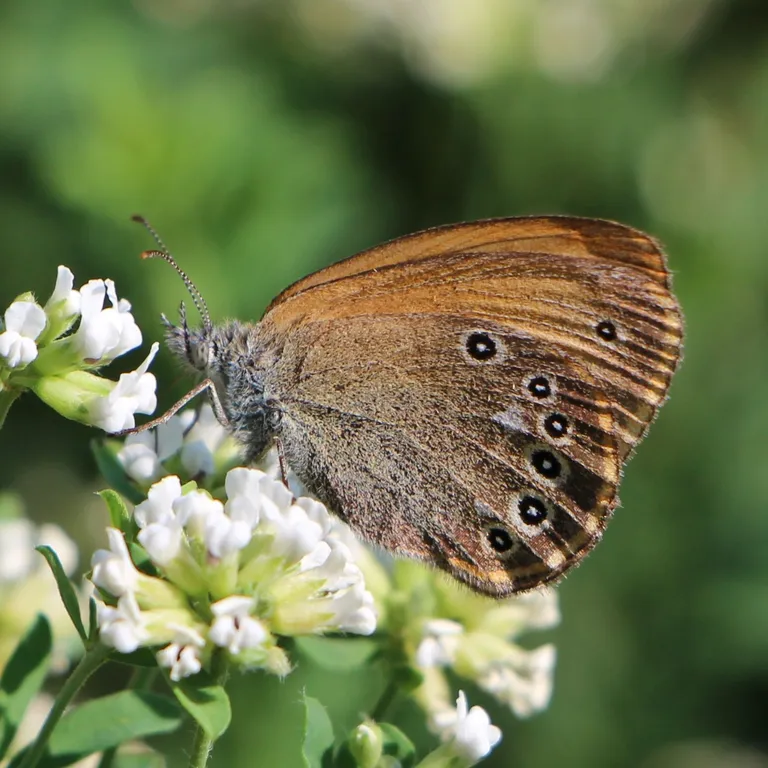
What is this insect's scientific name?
Coenonympha glycerion (also Coenonympha iphis)
